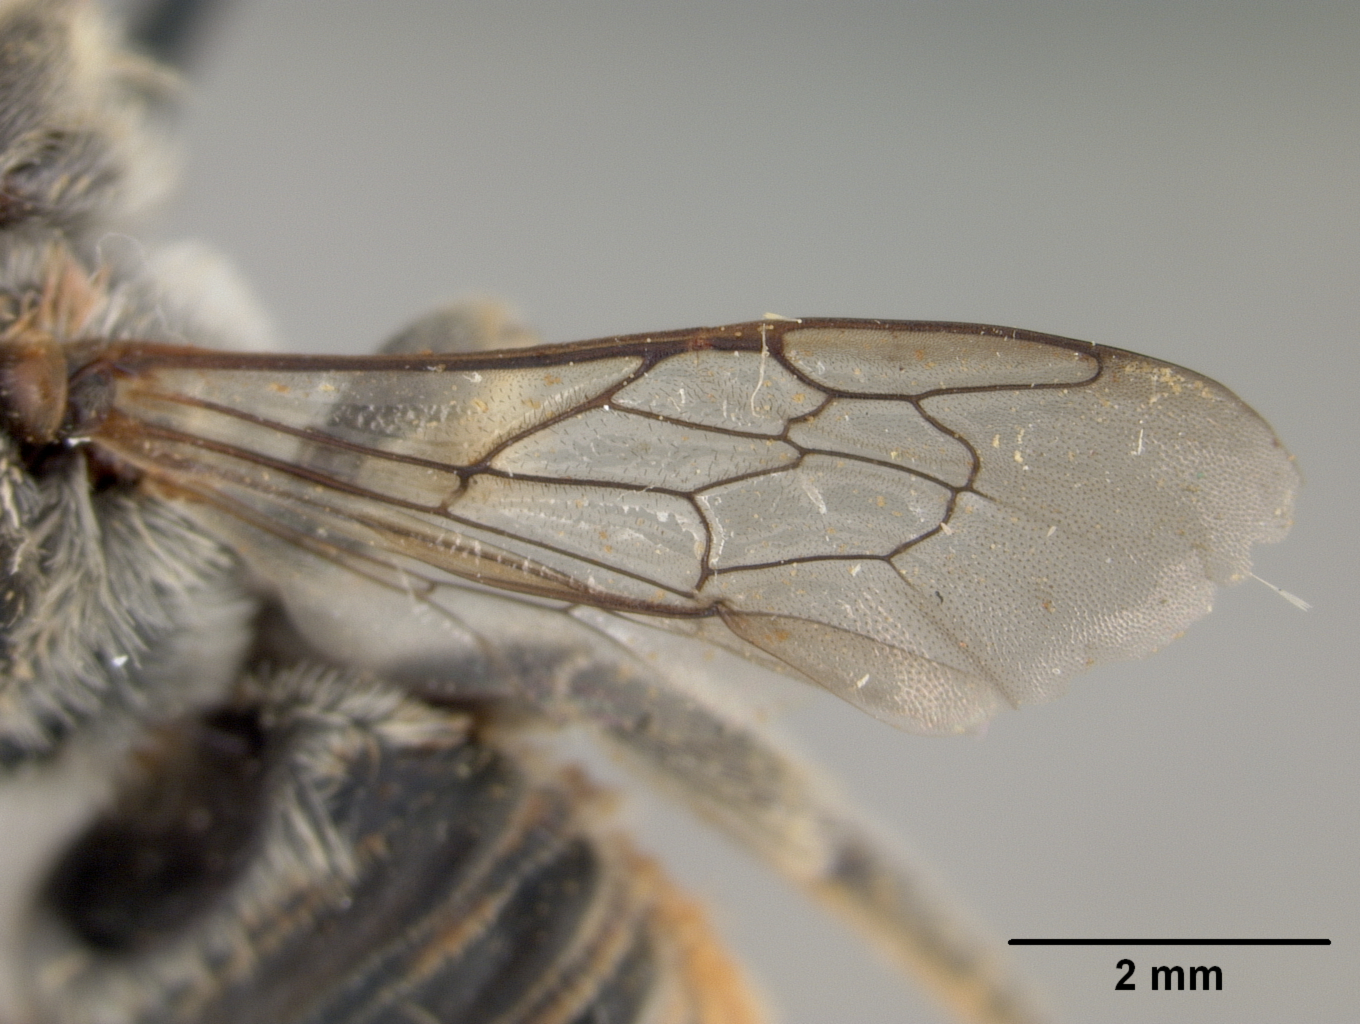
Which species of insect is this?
Megachile pararubi
